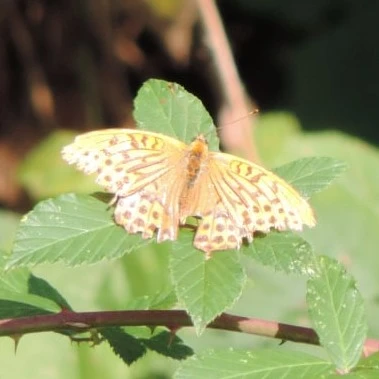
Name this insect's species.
Argynnis paphia
